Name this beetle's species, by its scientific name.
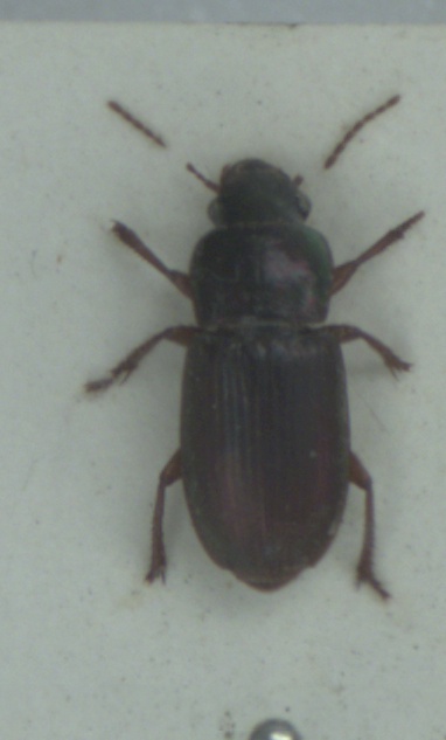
Harpalus affinis
